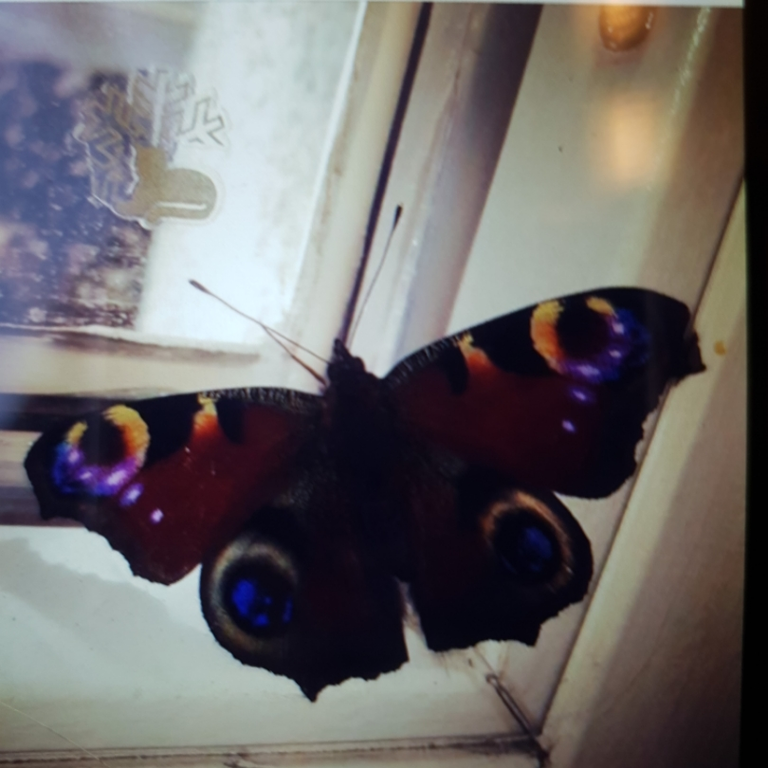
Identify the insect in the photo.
Aglais io
